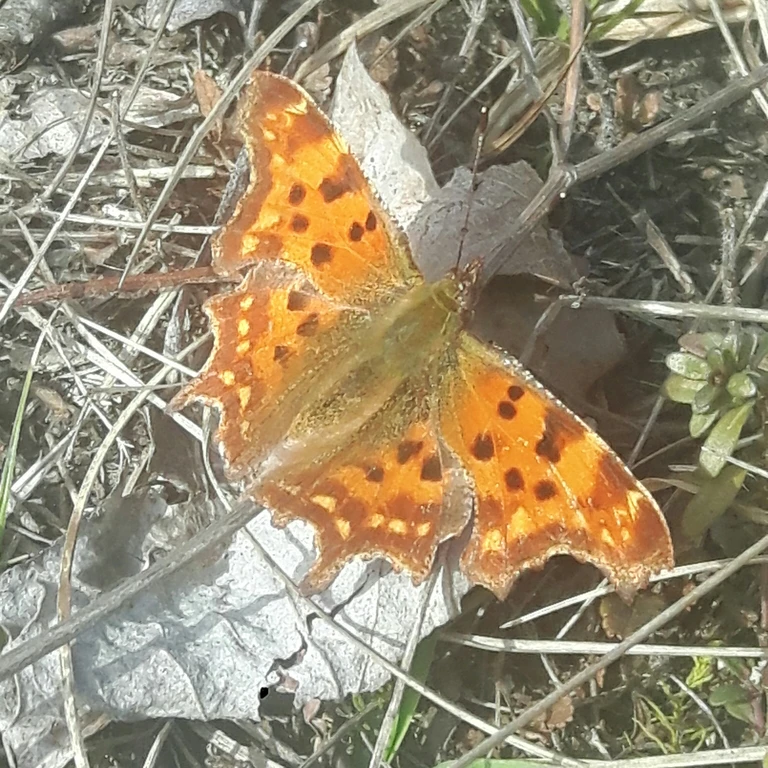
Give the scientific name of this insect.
Polygonia c-album
